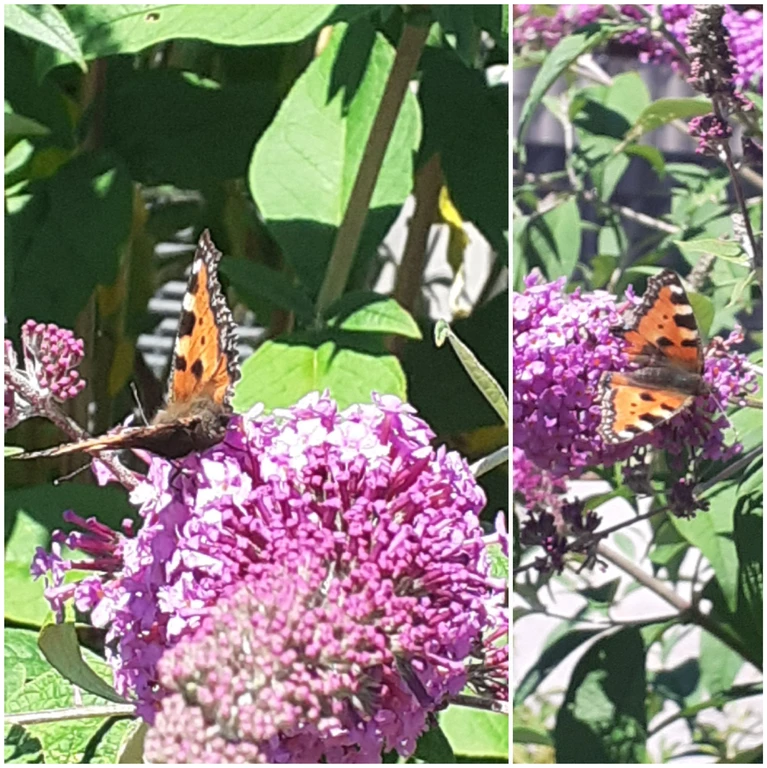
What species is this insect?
Aglais urticae
